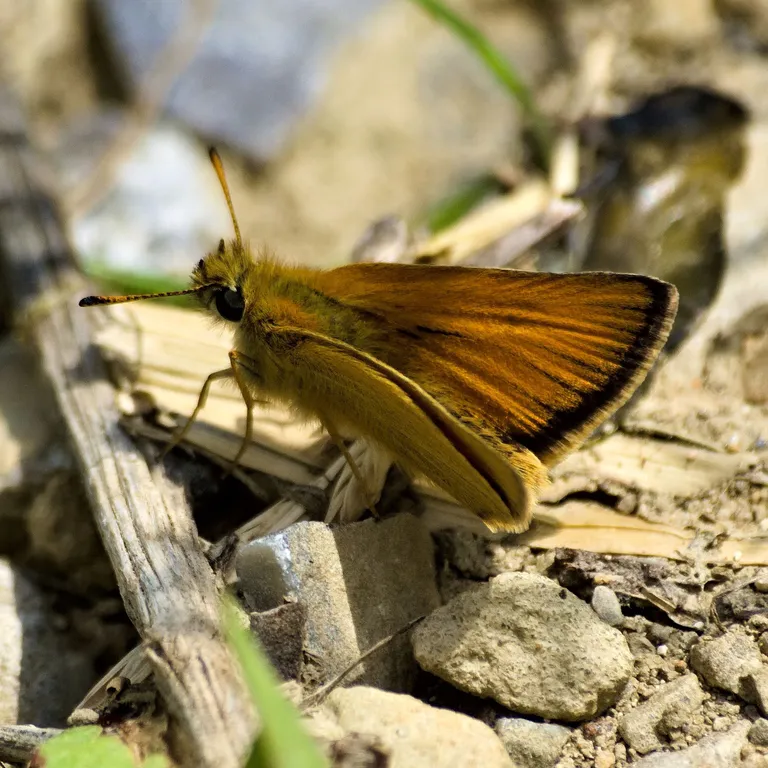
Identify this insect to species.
Thymelicus lineola
